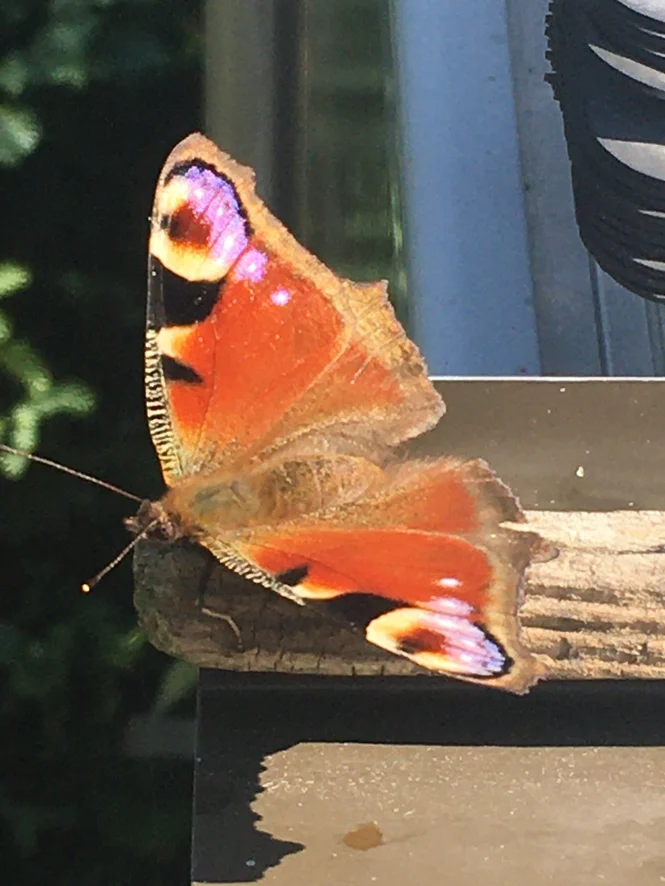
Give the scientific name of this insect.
Aglais io
